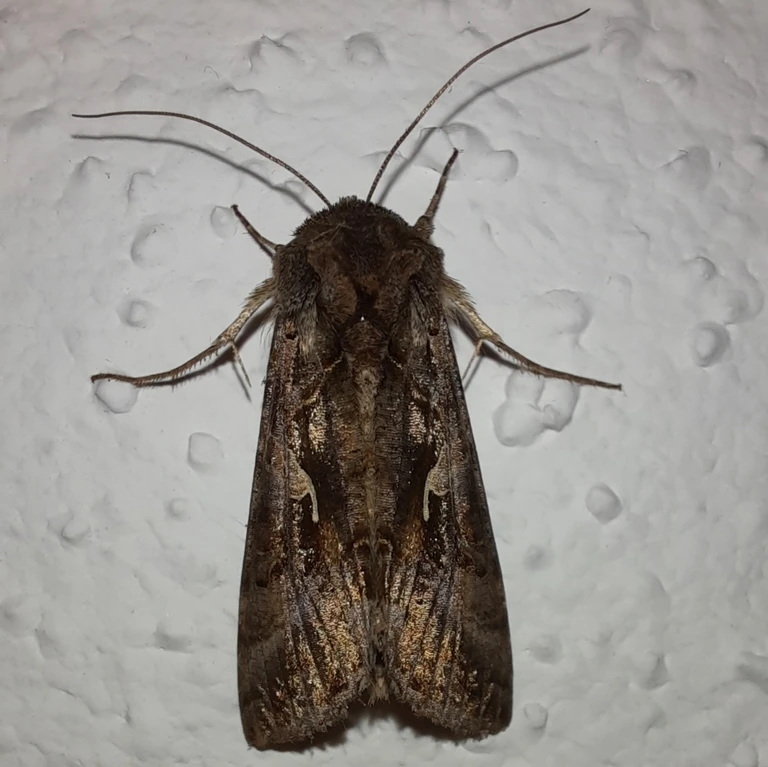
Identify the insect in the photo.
Autographa gamma
